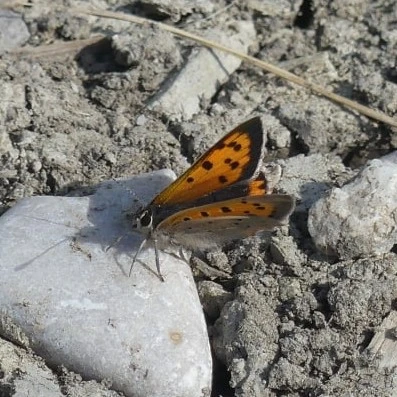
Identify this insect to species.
Lycaena phlaeas
